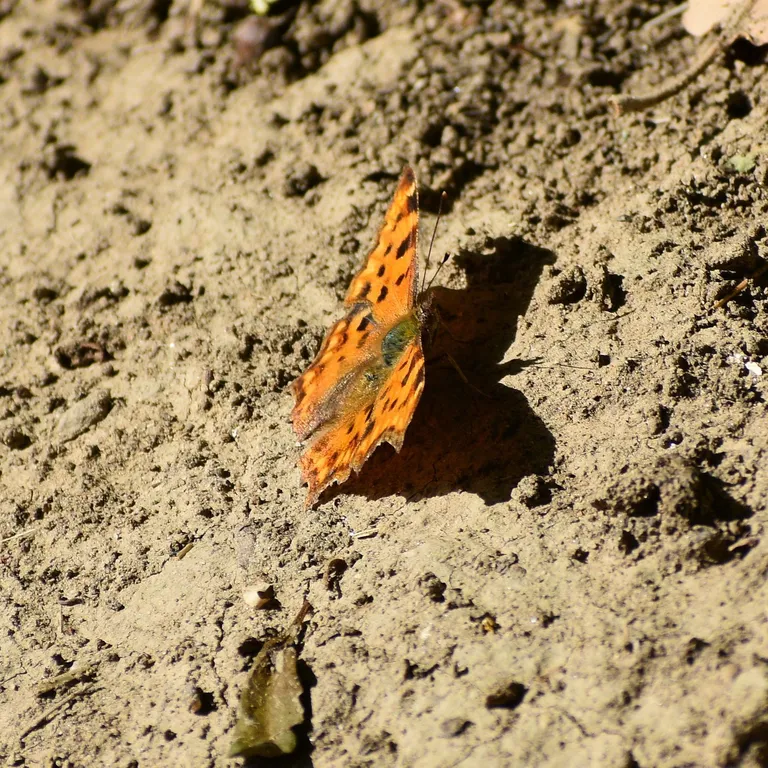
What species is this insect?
Polygonia c-album
